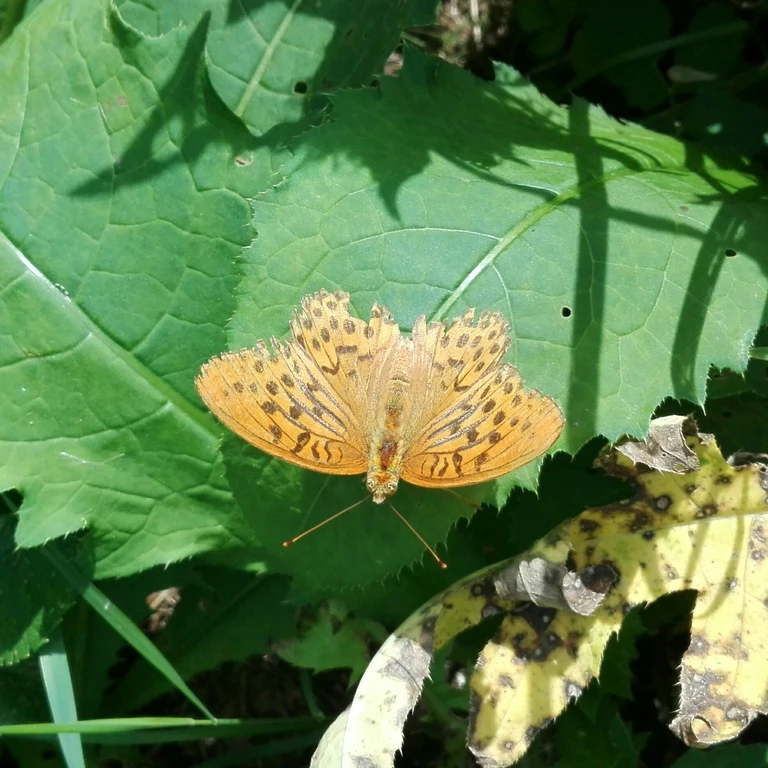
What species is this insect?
Argynnis paphia
